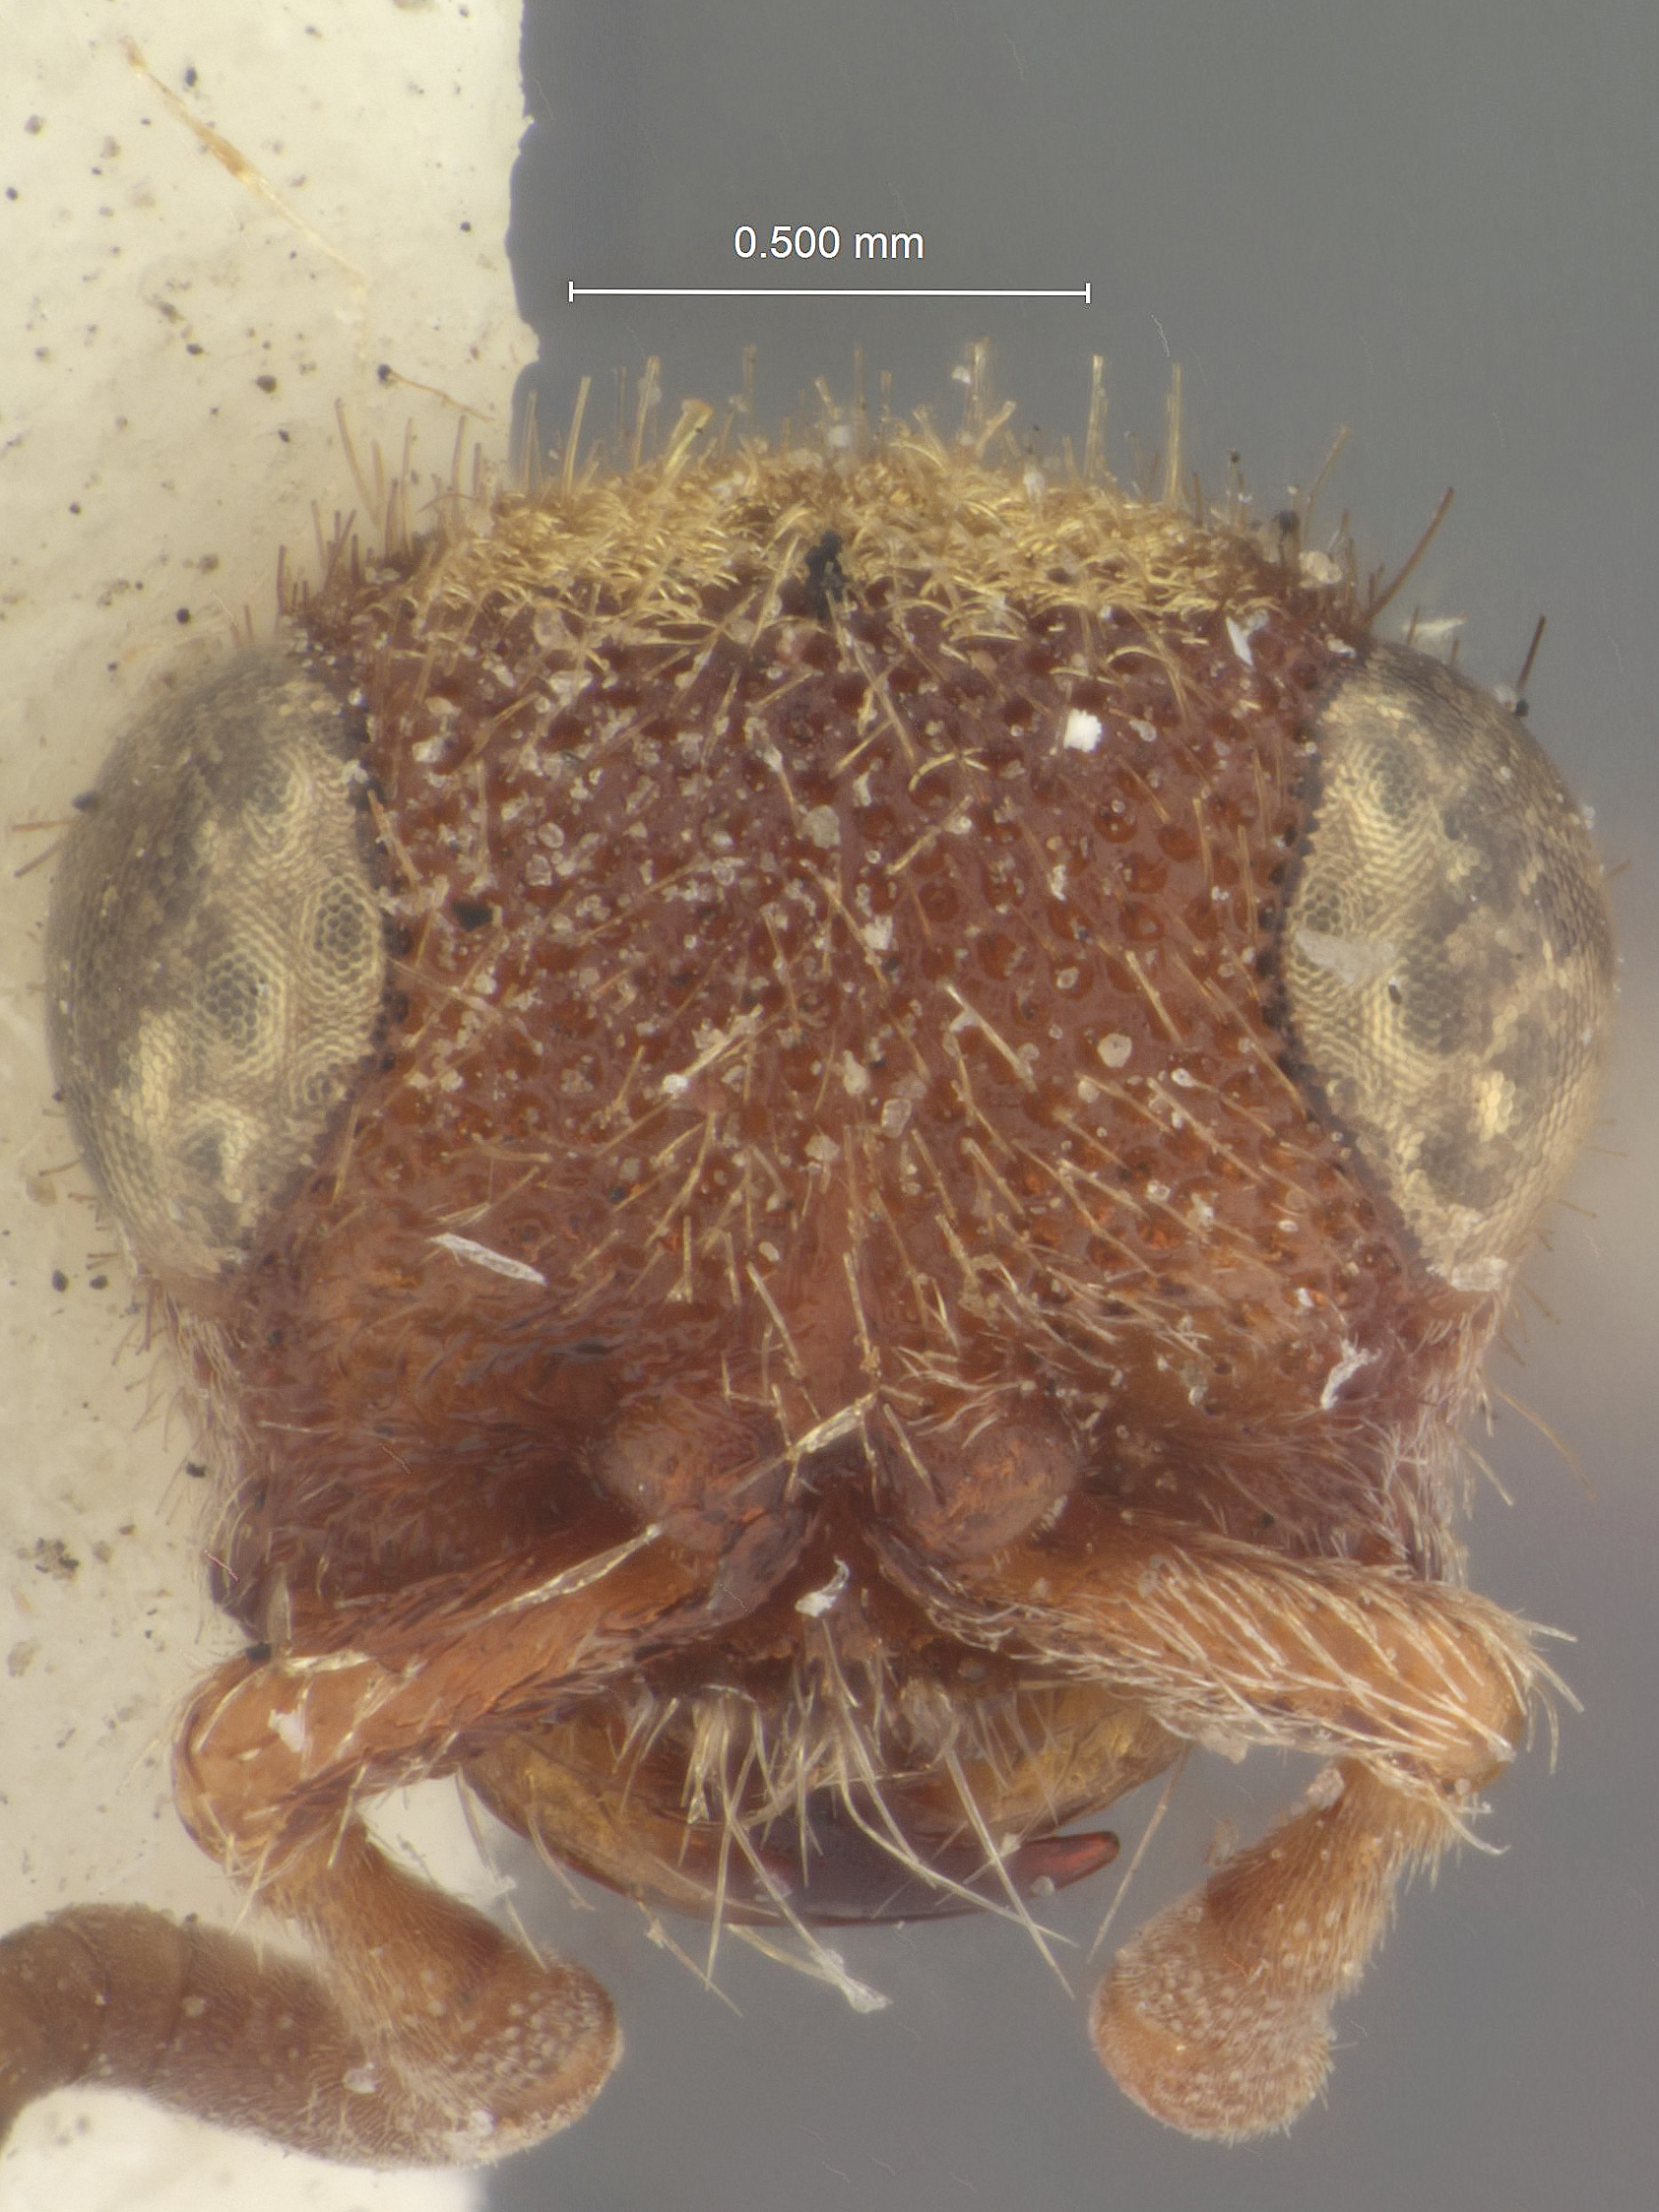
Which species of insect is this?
Ephuta sauca
